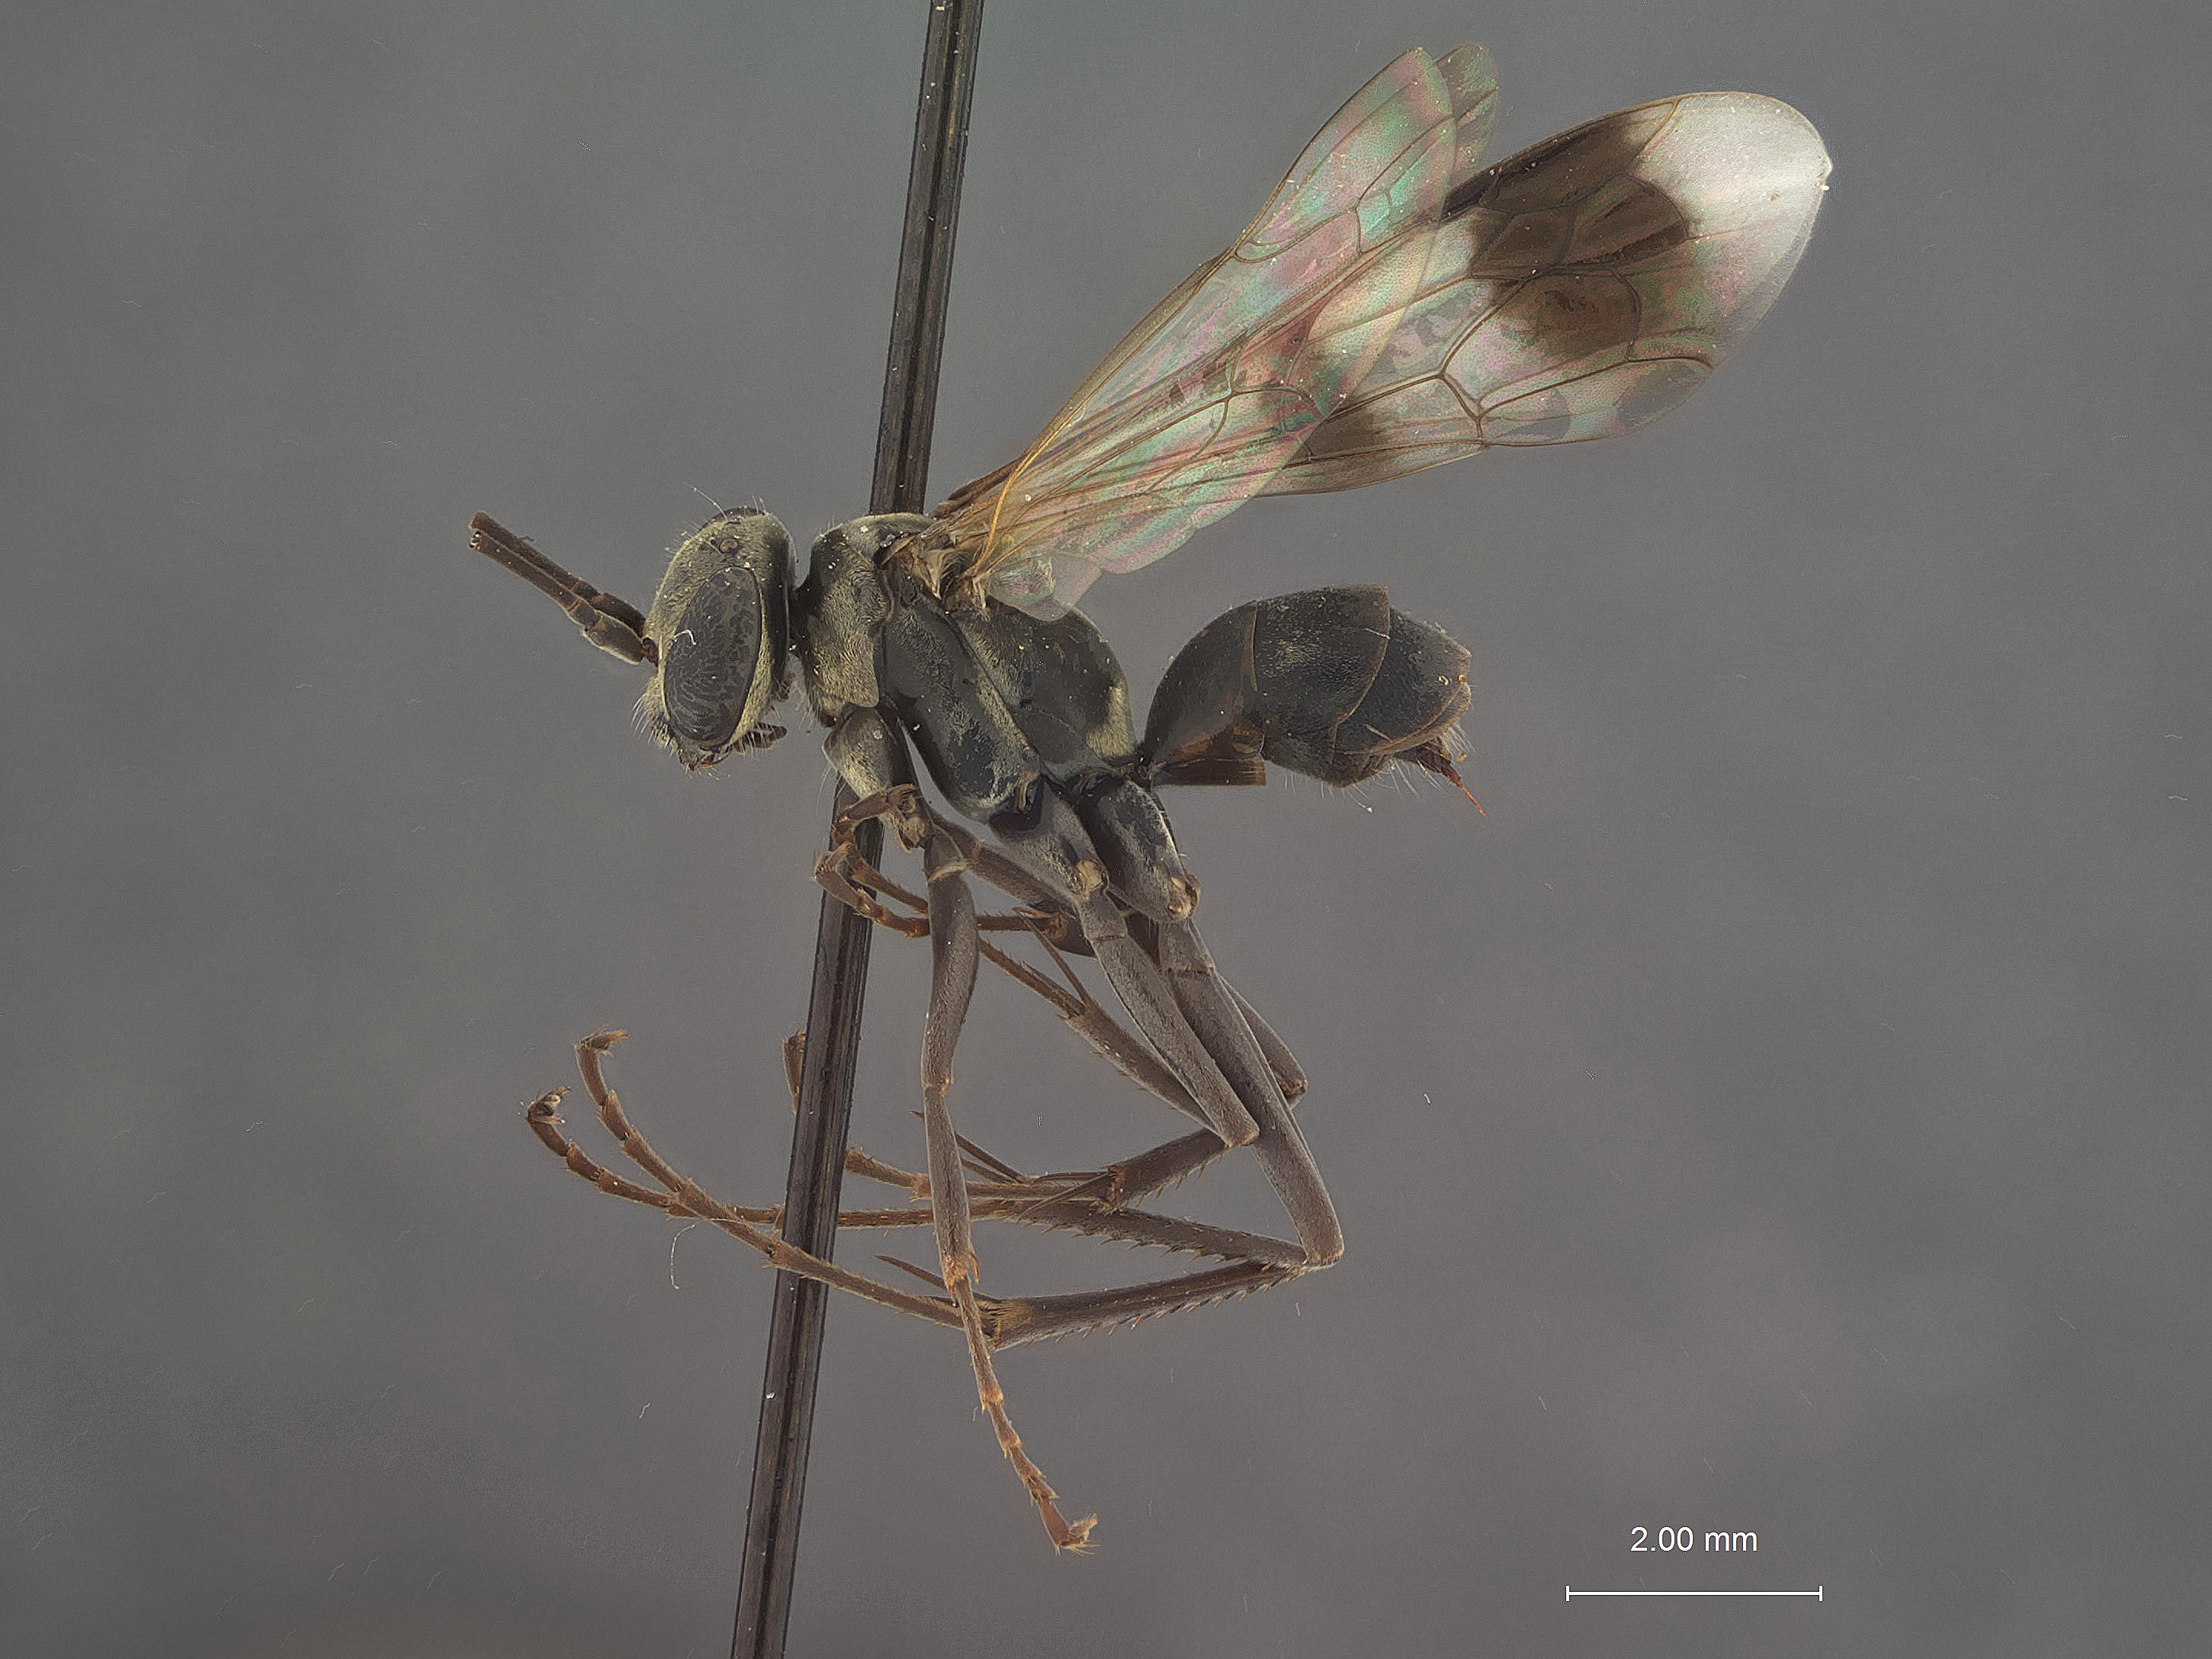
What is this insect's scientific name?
Calicurgus flavidus
